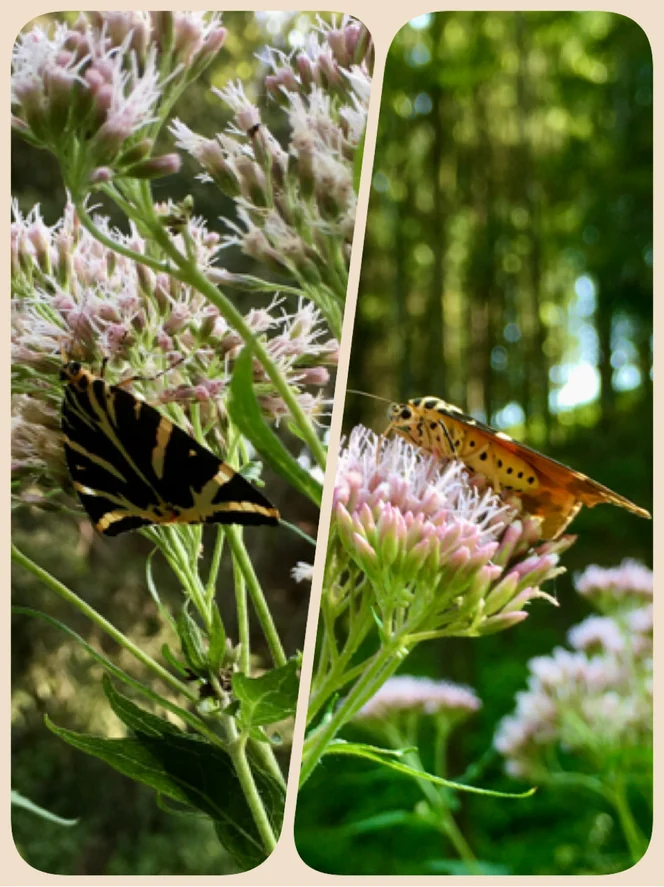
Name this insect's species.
Euplagia quadripunctaria
